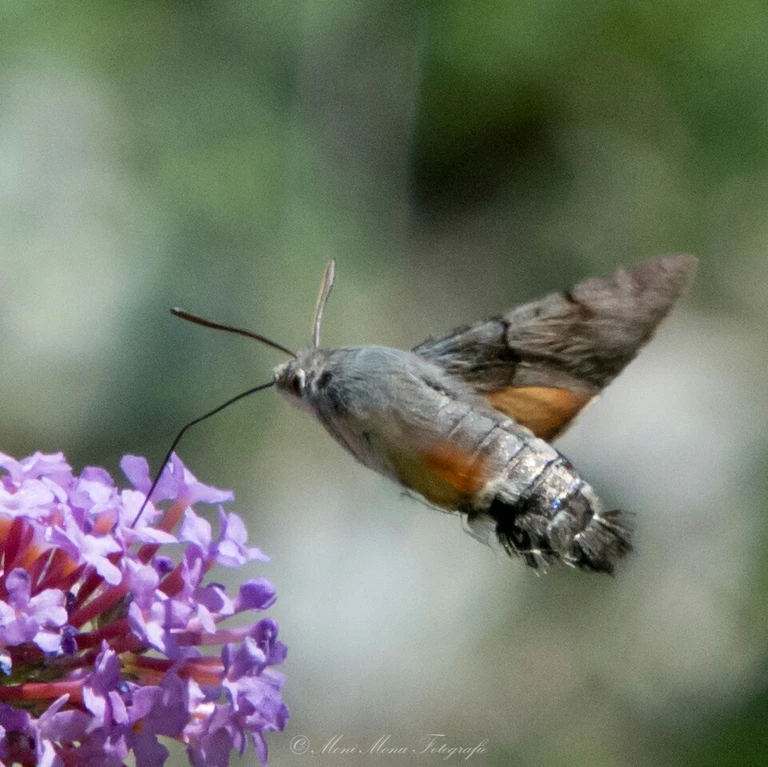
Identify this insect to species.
Macroglossum stellatarum
